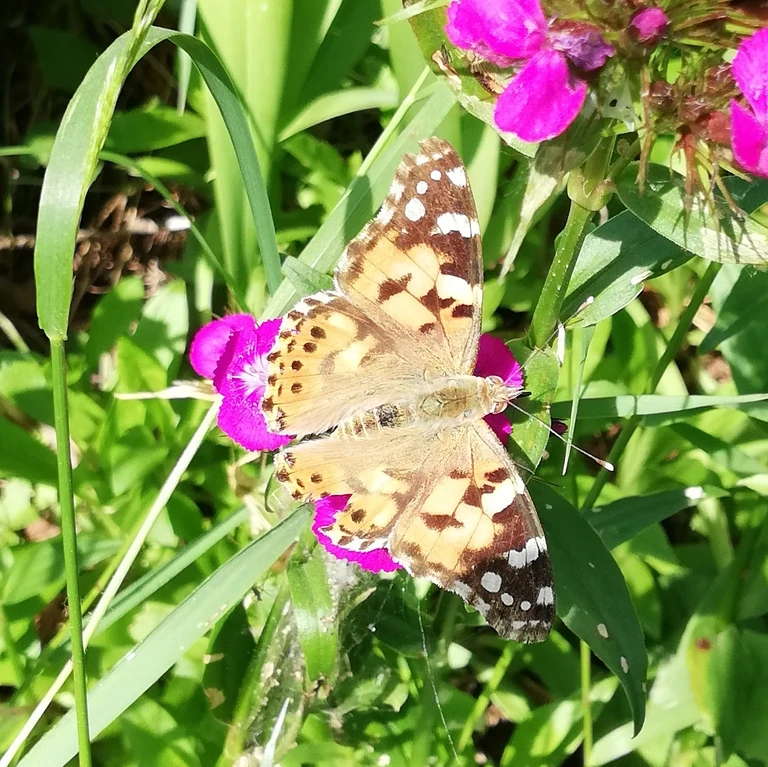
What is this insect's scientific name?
Vanessa cardui
